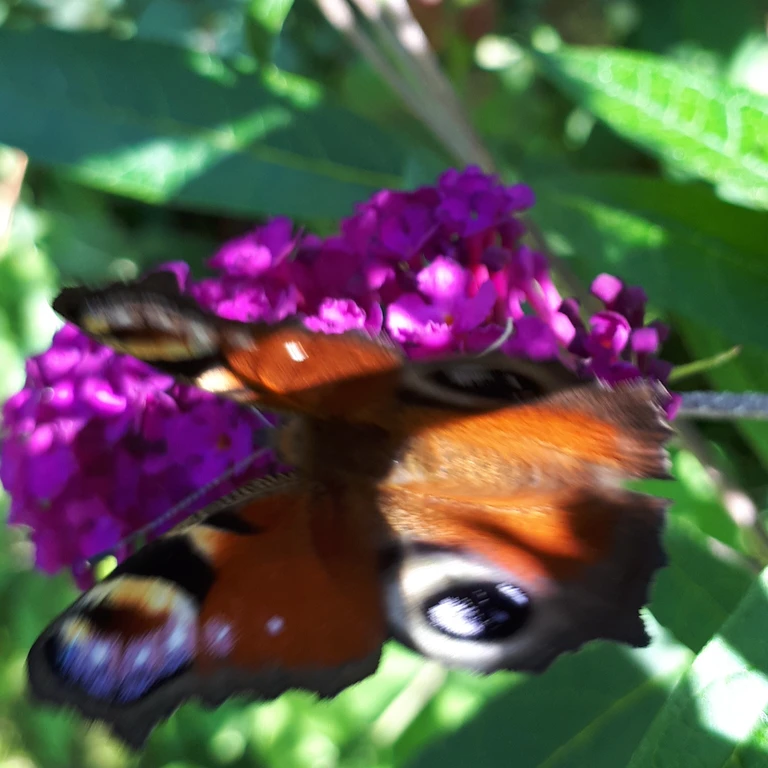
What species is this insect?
Aglais io
